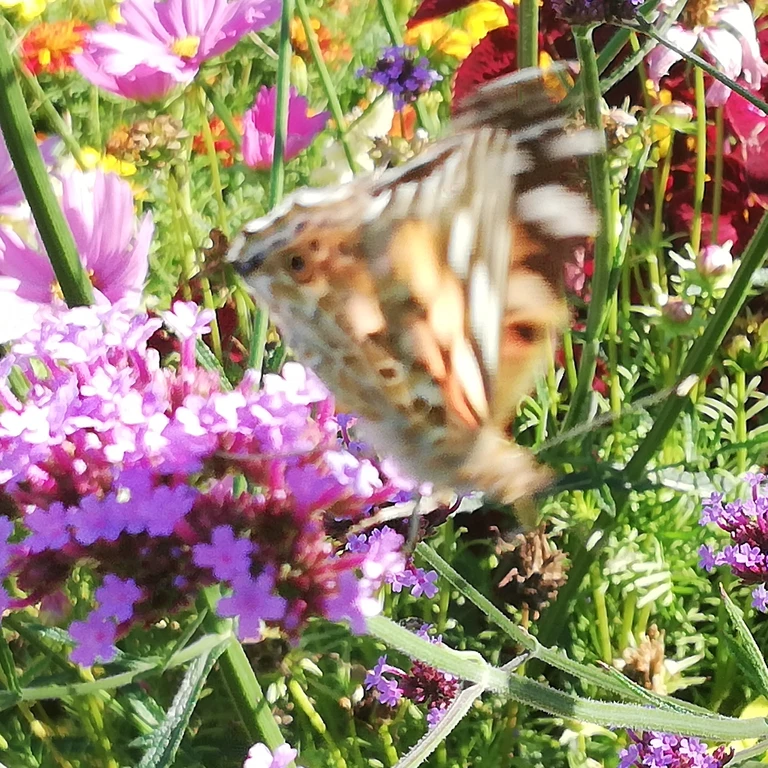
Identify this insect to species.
Vanessa cardui
